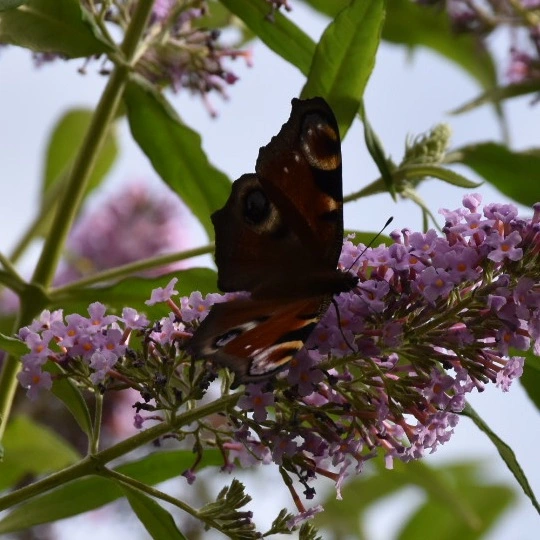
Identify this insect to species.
Aglais io
